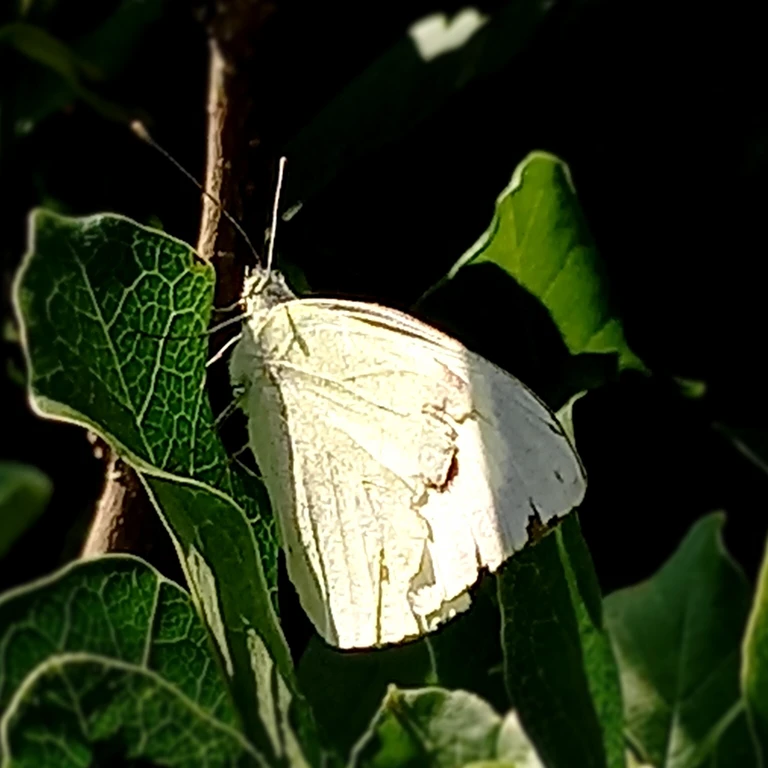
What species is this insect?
Pieris brassicae
